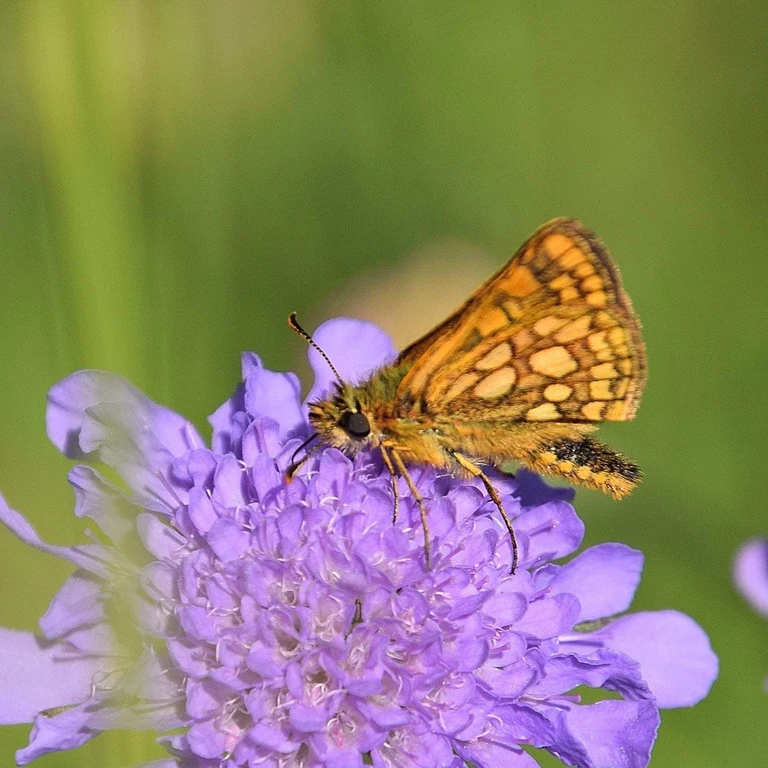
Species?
Carterocephalus palaemon
